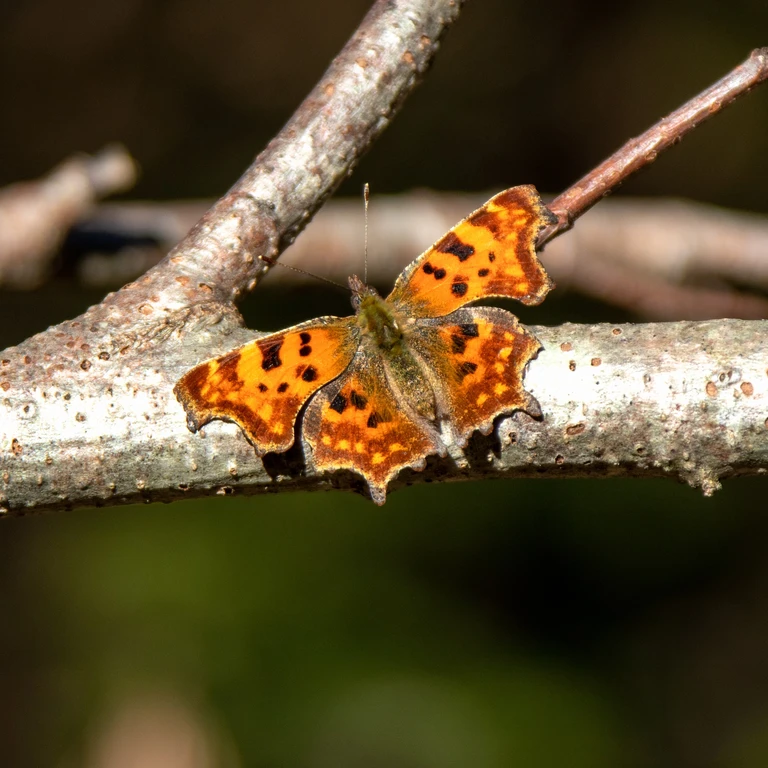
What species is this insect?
Polygonia c-album
